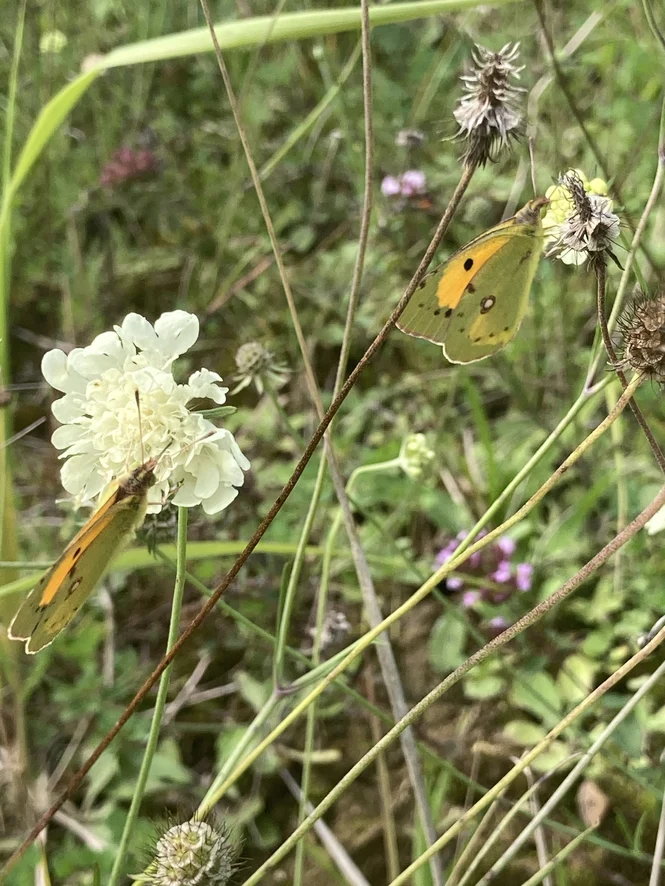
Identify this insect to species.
Colias croceus
